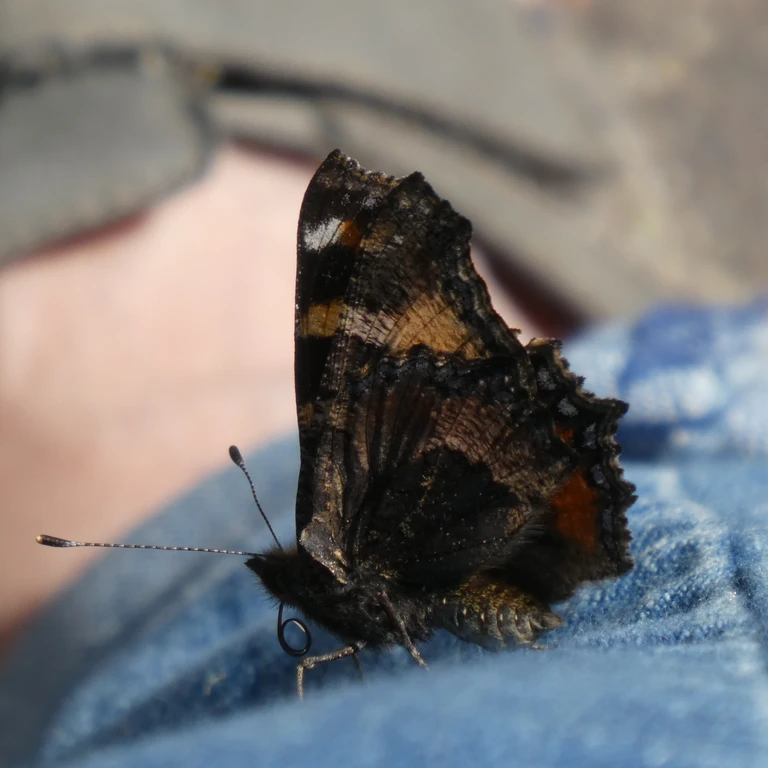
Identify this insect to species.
Aglais urticae
